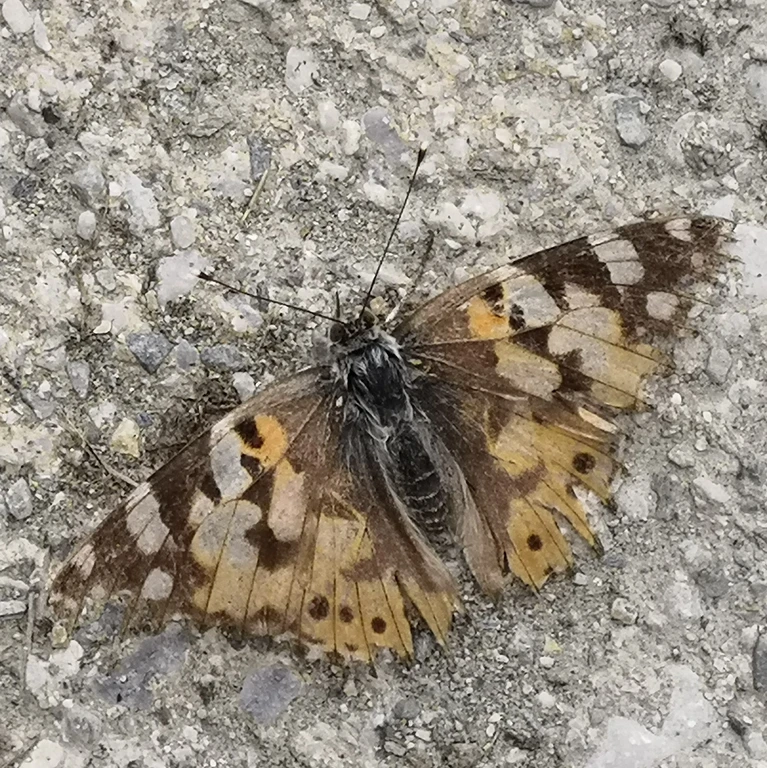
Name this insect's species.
Vanessa cardui
